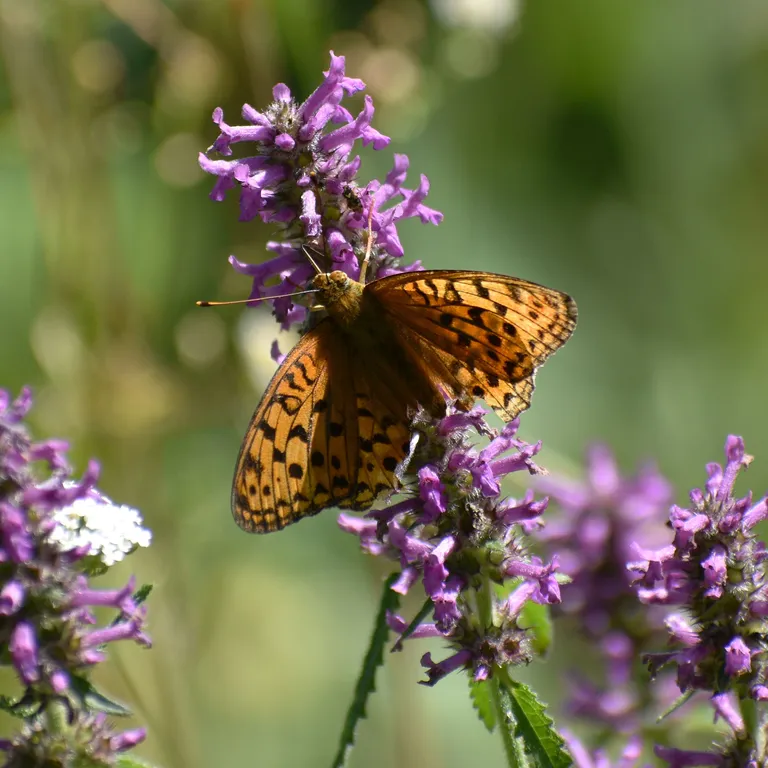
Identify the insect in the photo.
Fabriciana adippe
